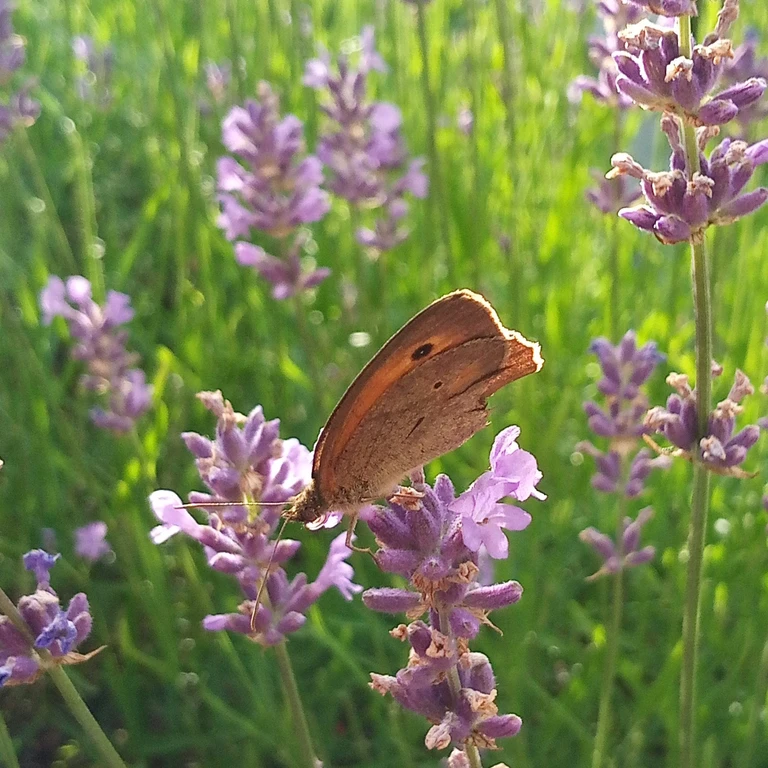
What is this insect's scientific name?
Maniola jurtina
